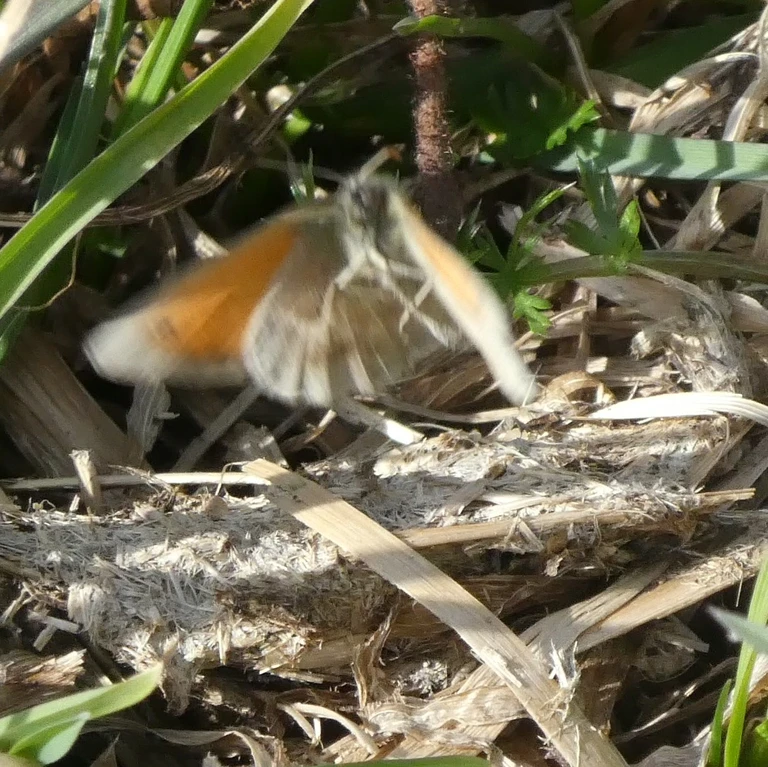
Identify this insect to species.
Coenonympha pamphilus
